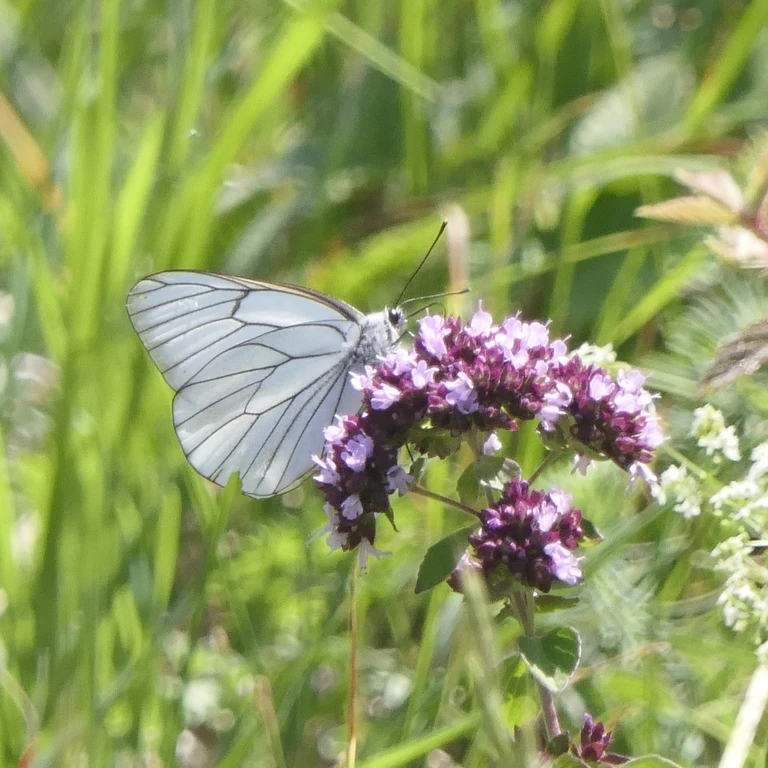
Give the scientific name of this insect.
Aporia crataegi
